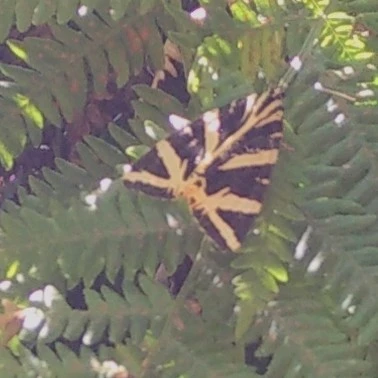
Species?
Euplagia quadripunctaria
